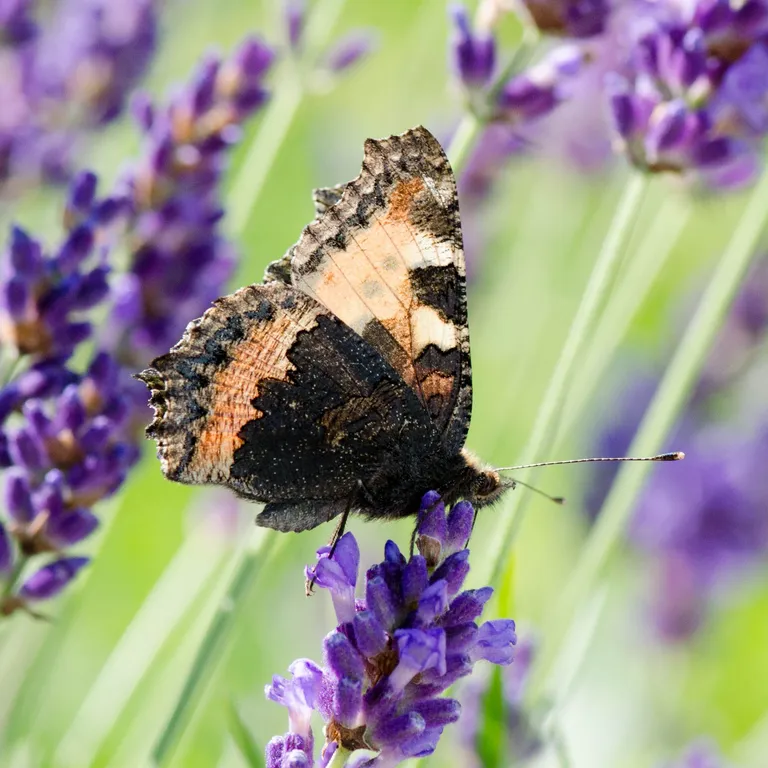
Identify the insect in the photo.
Aglais urticae
